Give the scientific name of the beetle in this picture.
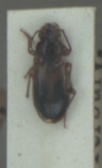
Dicheirotrichus gustavii
